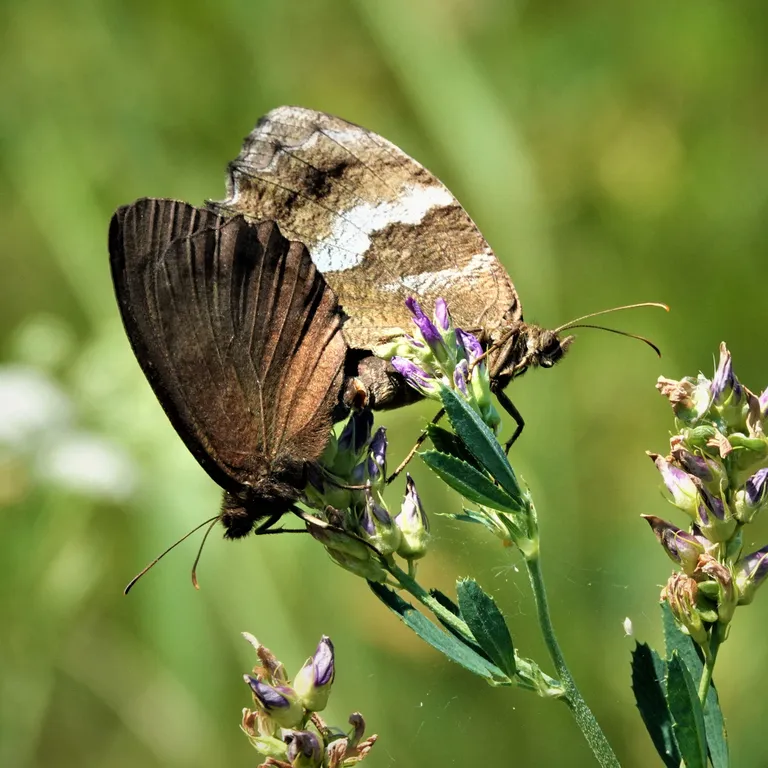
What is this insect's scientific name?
Minois dryas
